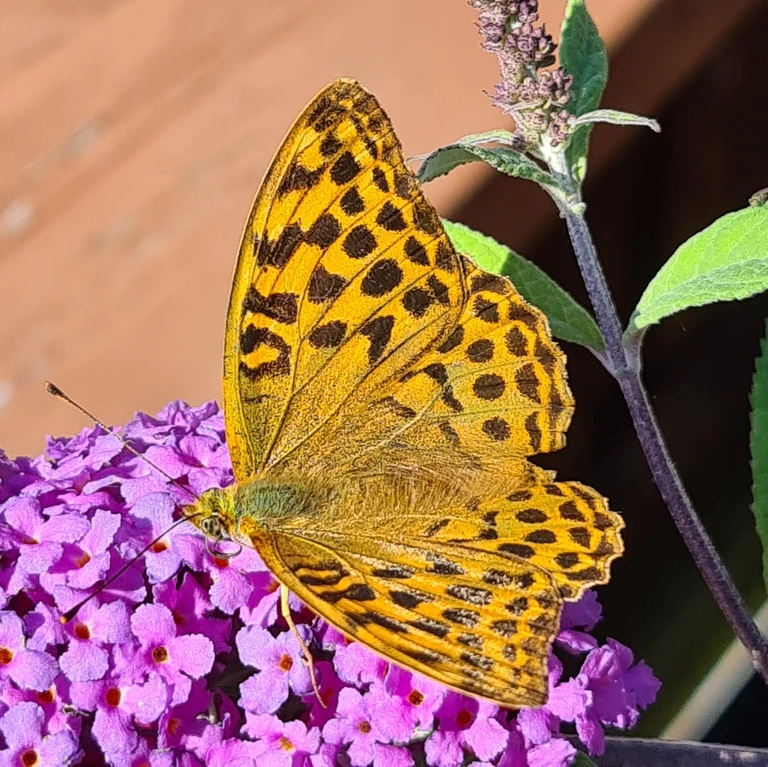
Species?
Argynnis paphia
